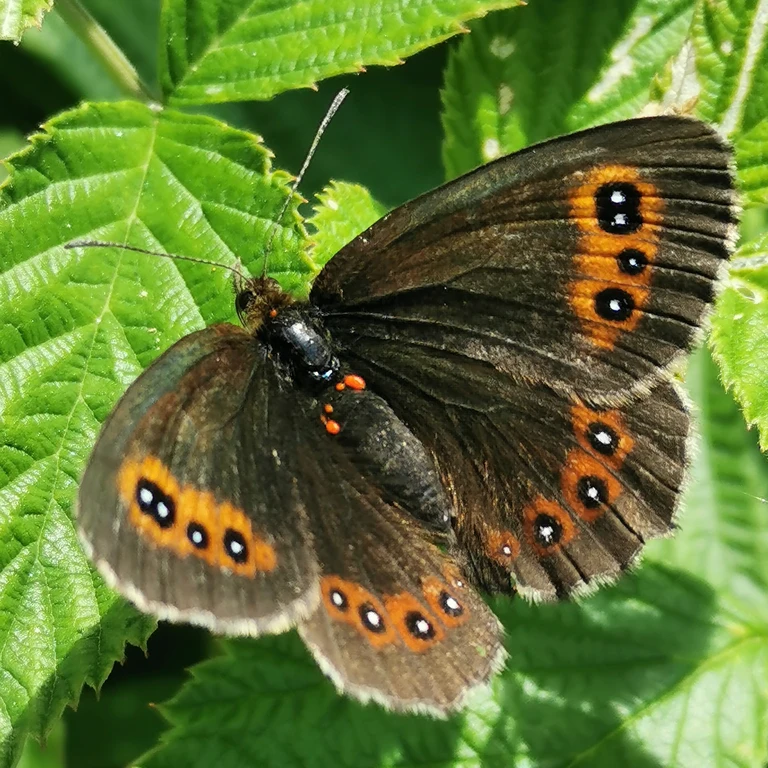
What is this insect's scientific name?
Erebia aethiops
